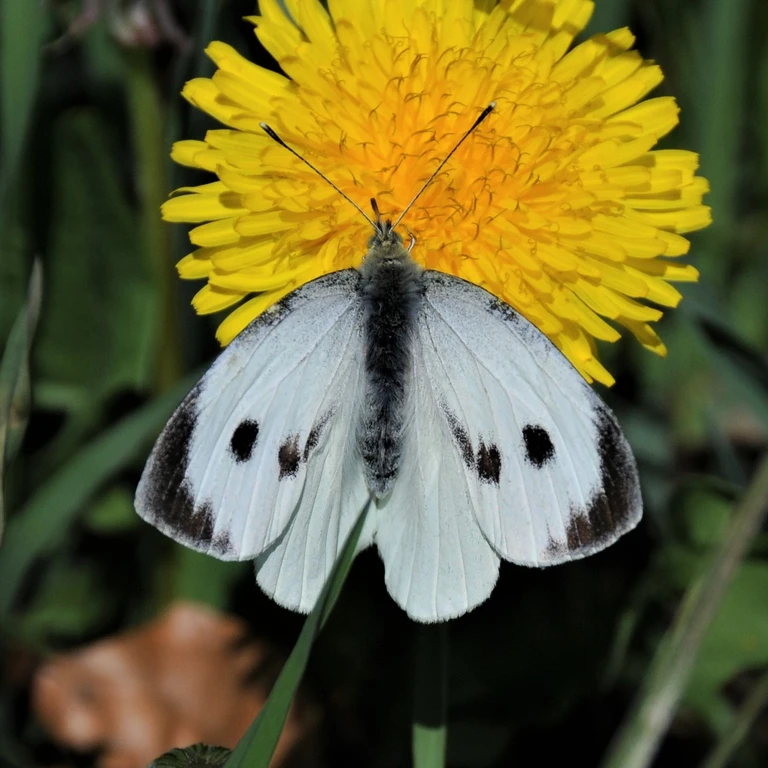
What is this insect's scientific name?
Pieris brassicae
